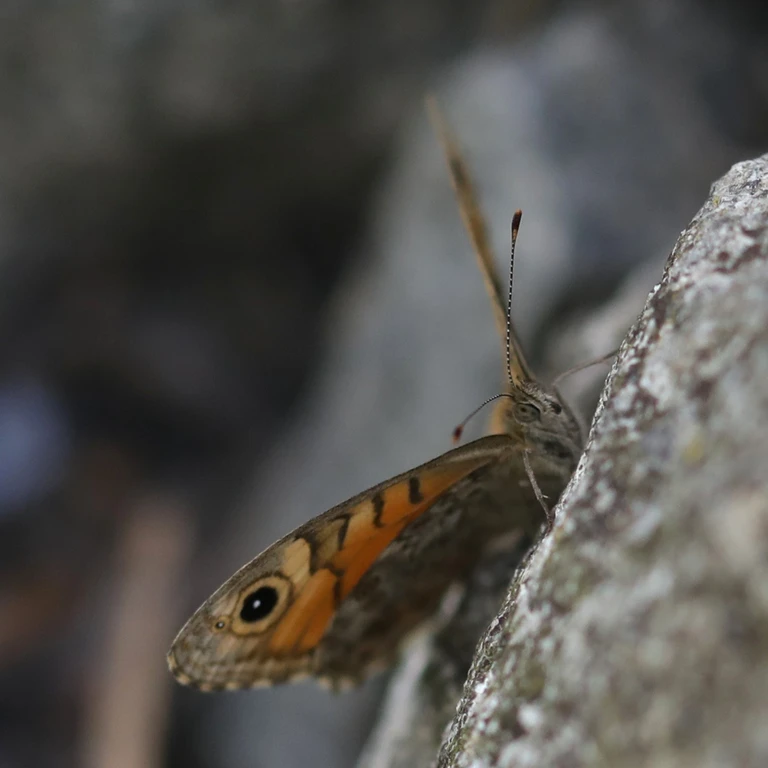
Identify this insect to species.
Lasiommata megera (also Pararge megera)
